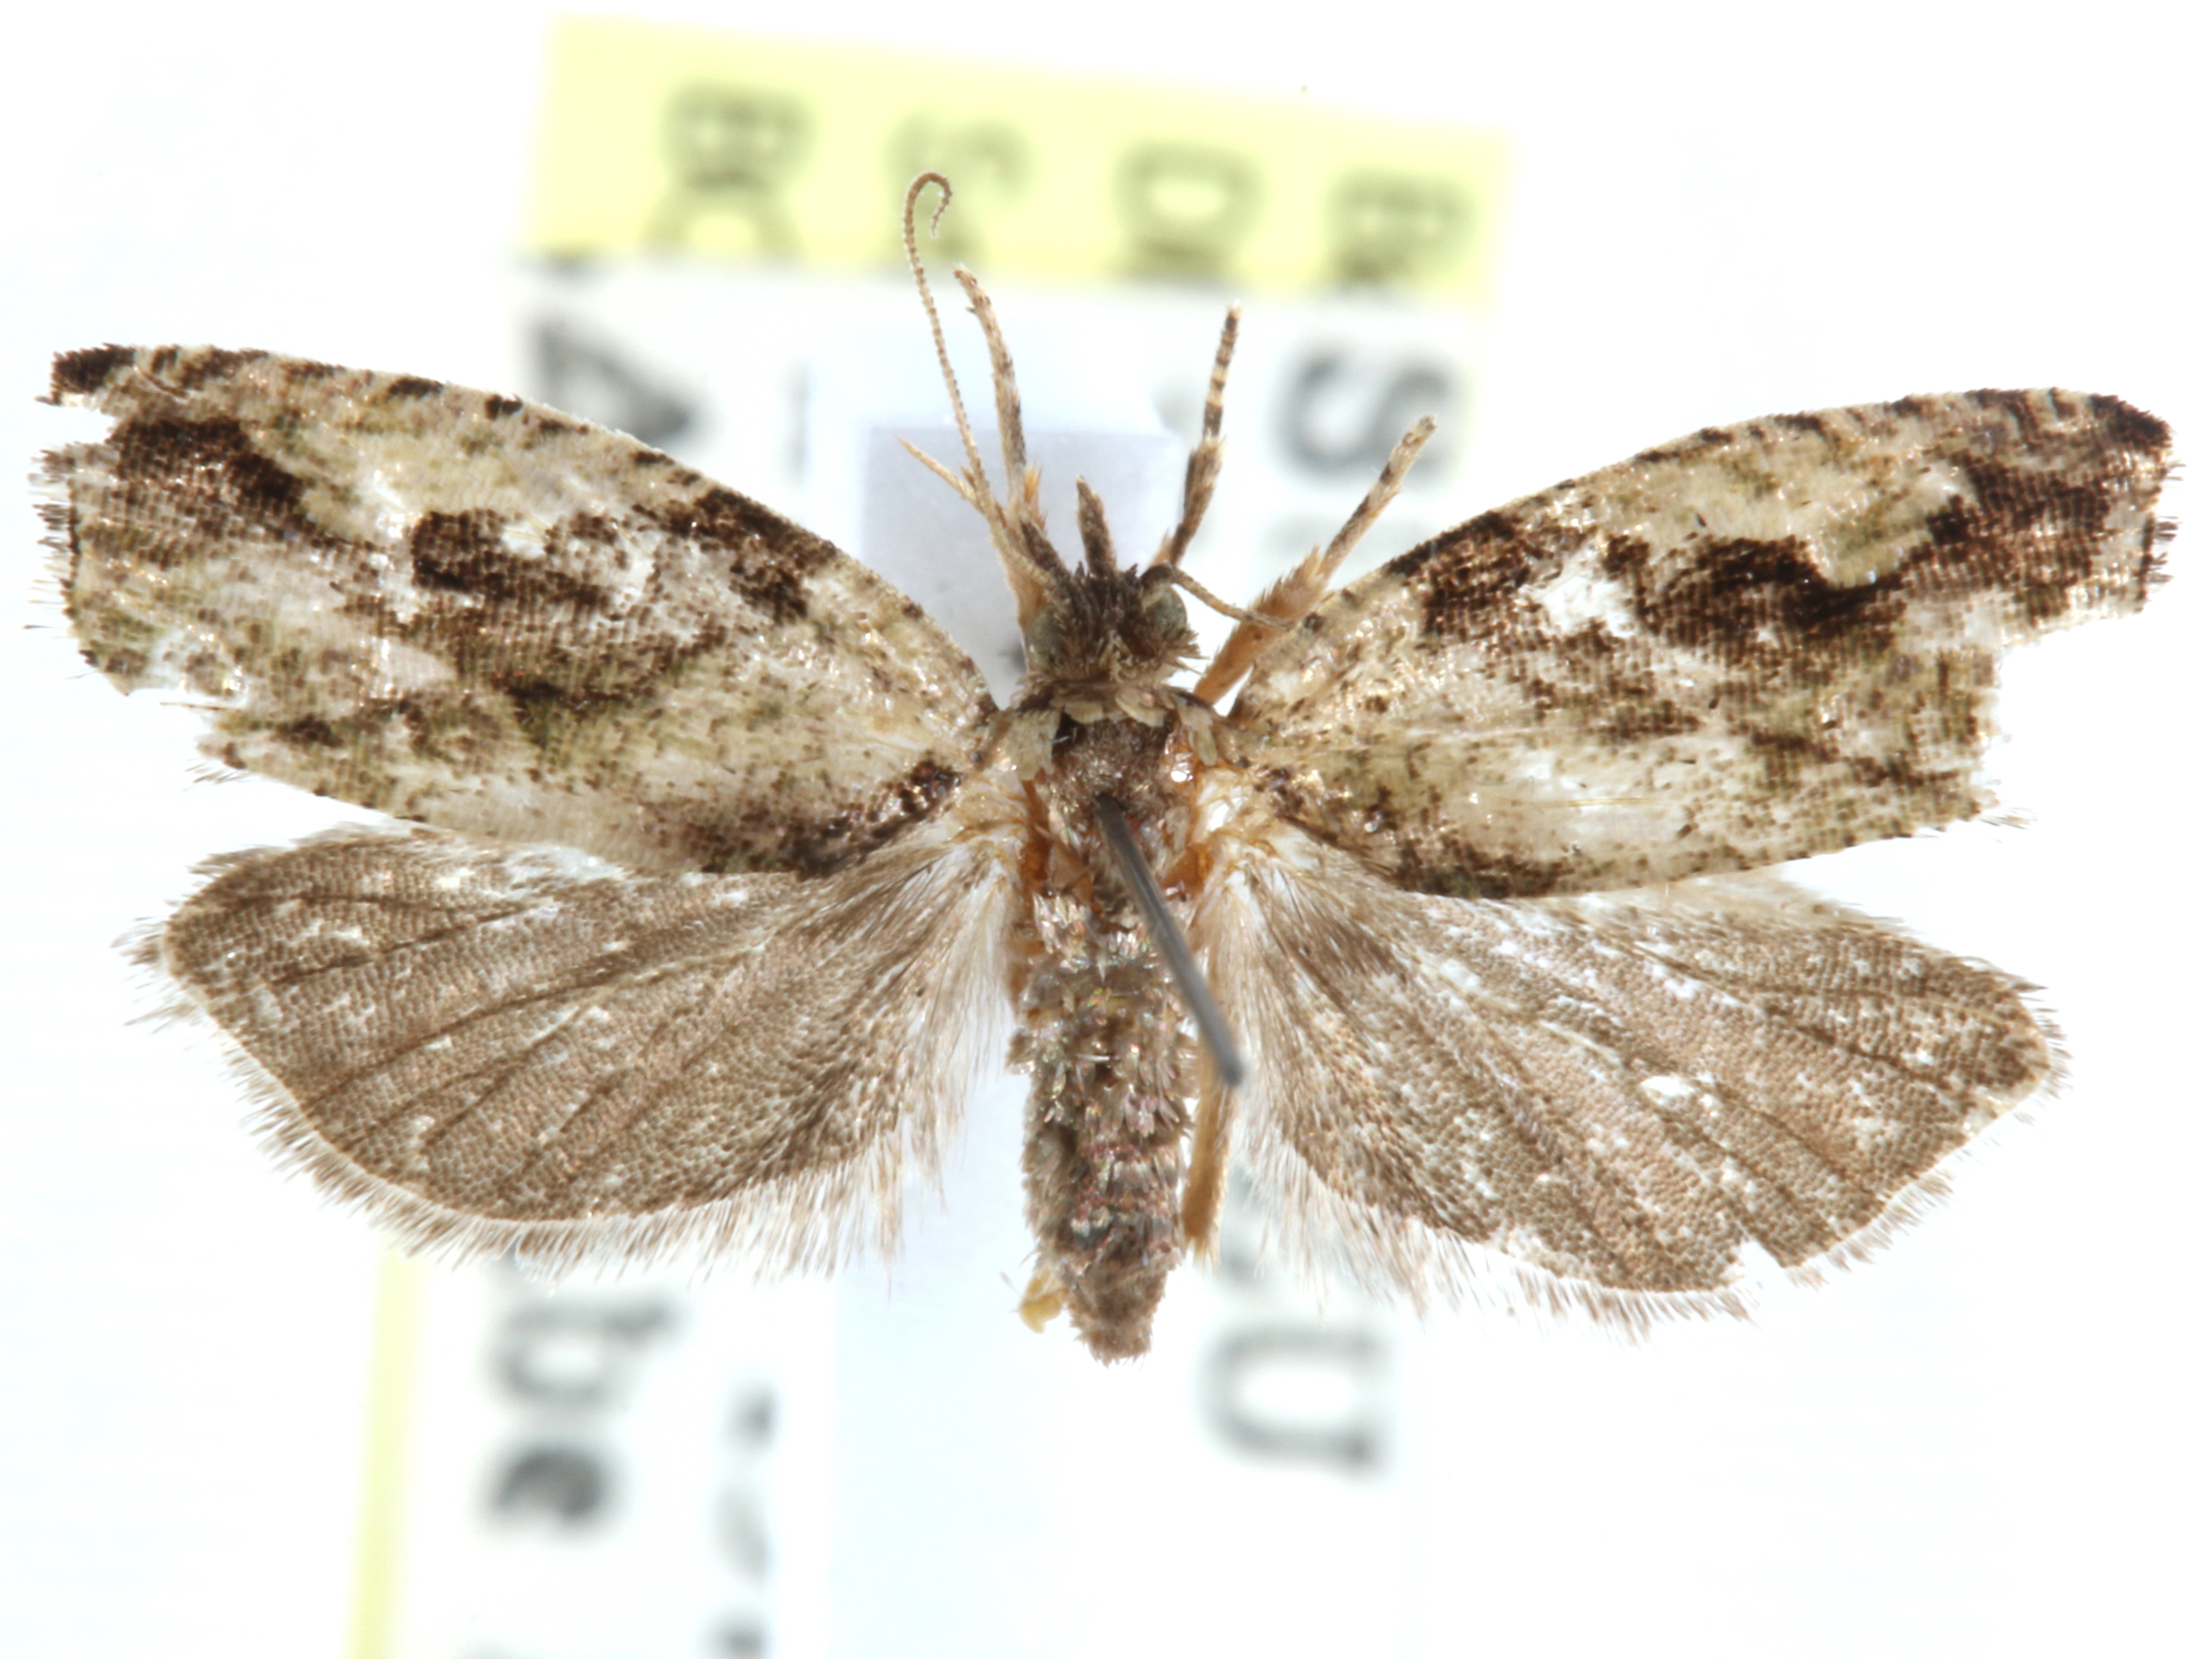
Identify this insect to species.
Zeiraphera shimekii
